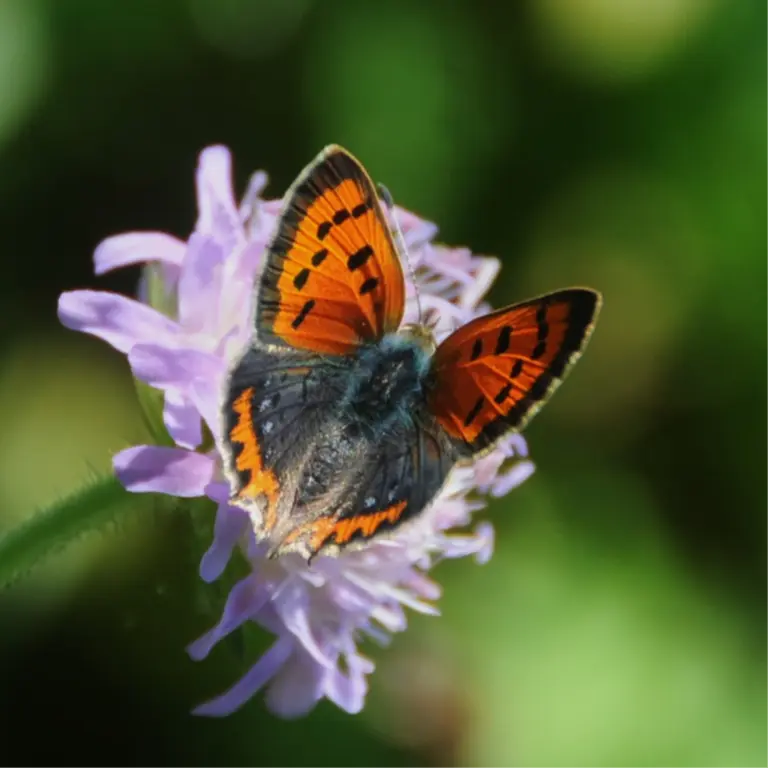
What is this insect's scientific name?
Lycaena phlaeas
